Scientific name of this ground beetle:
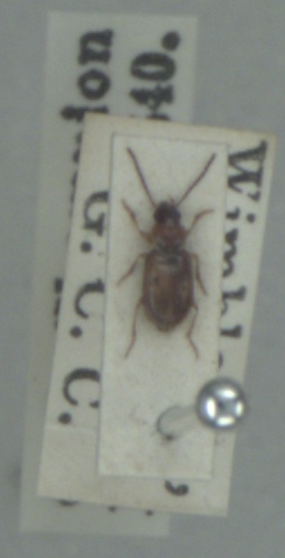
Acupalpus dubius
